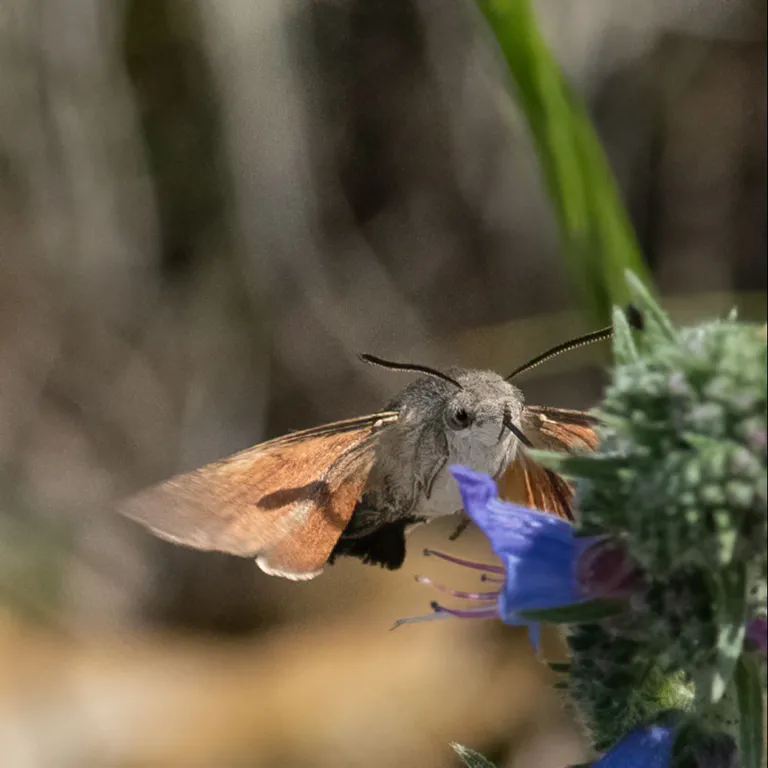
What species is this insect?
Macroglossum stellatarum
